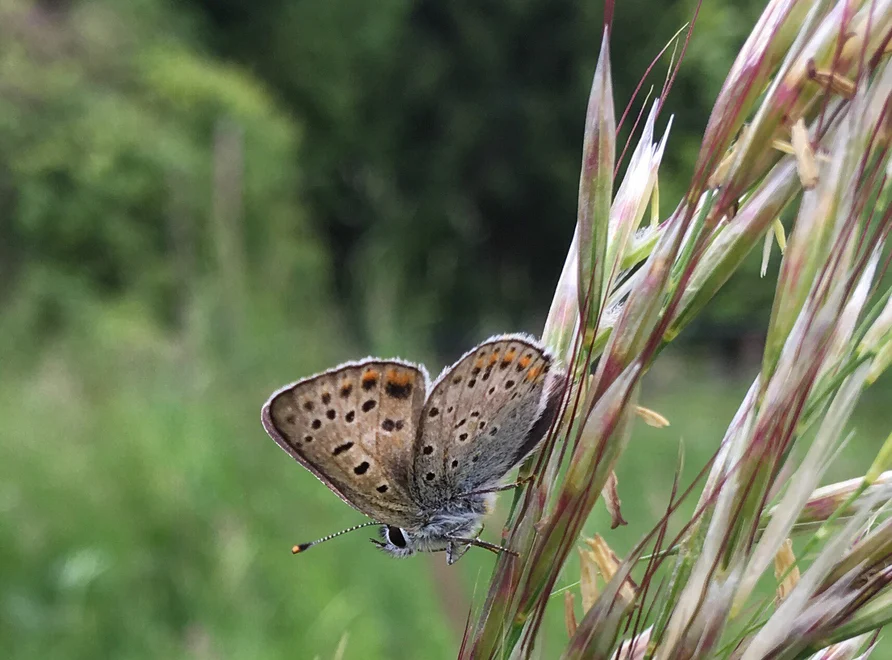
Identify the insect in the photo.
Lycaena tityrus (also Loweia tityrus)
